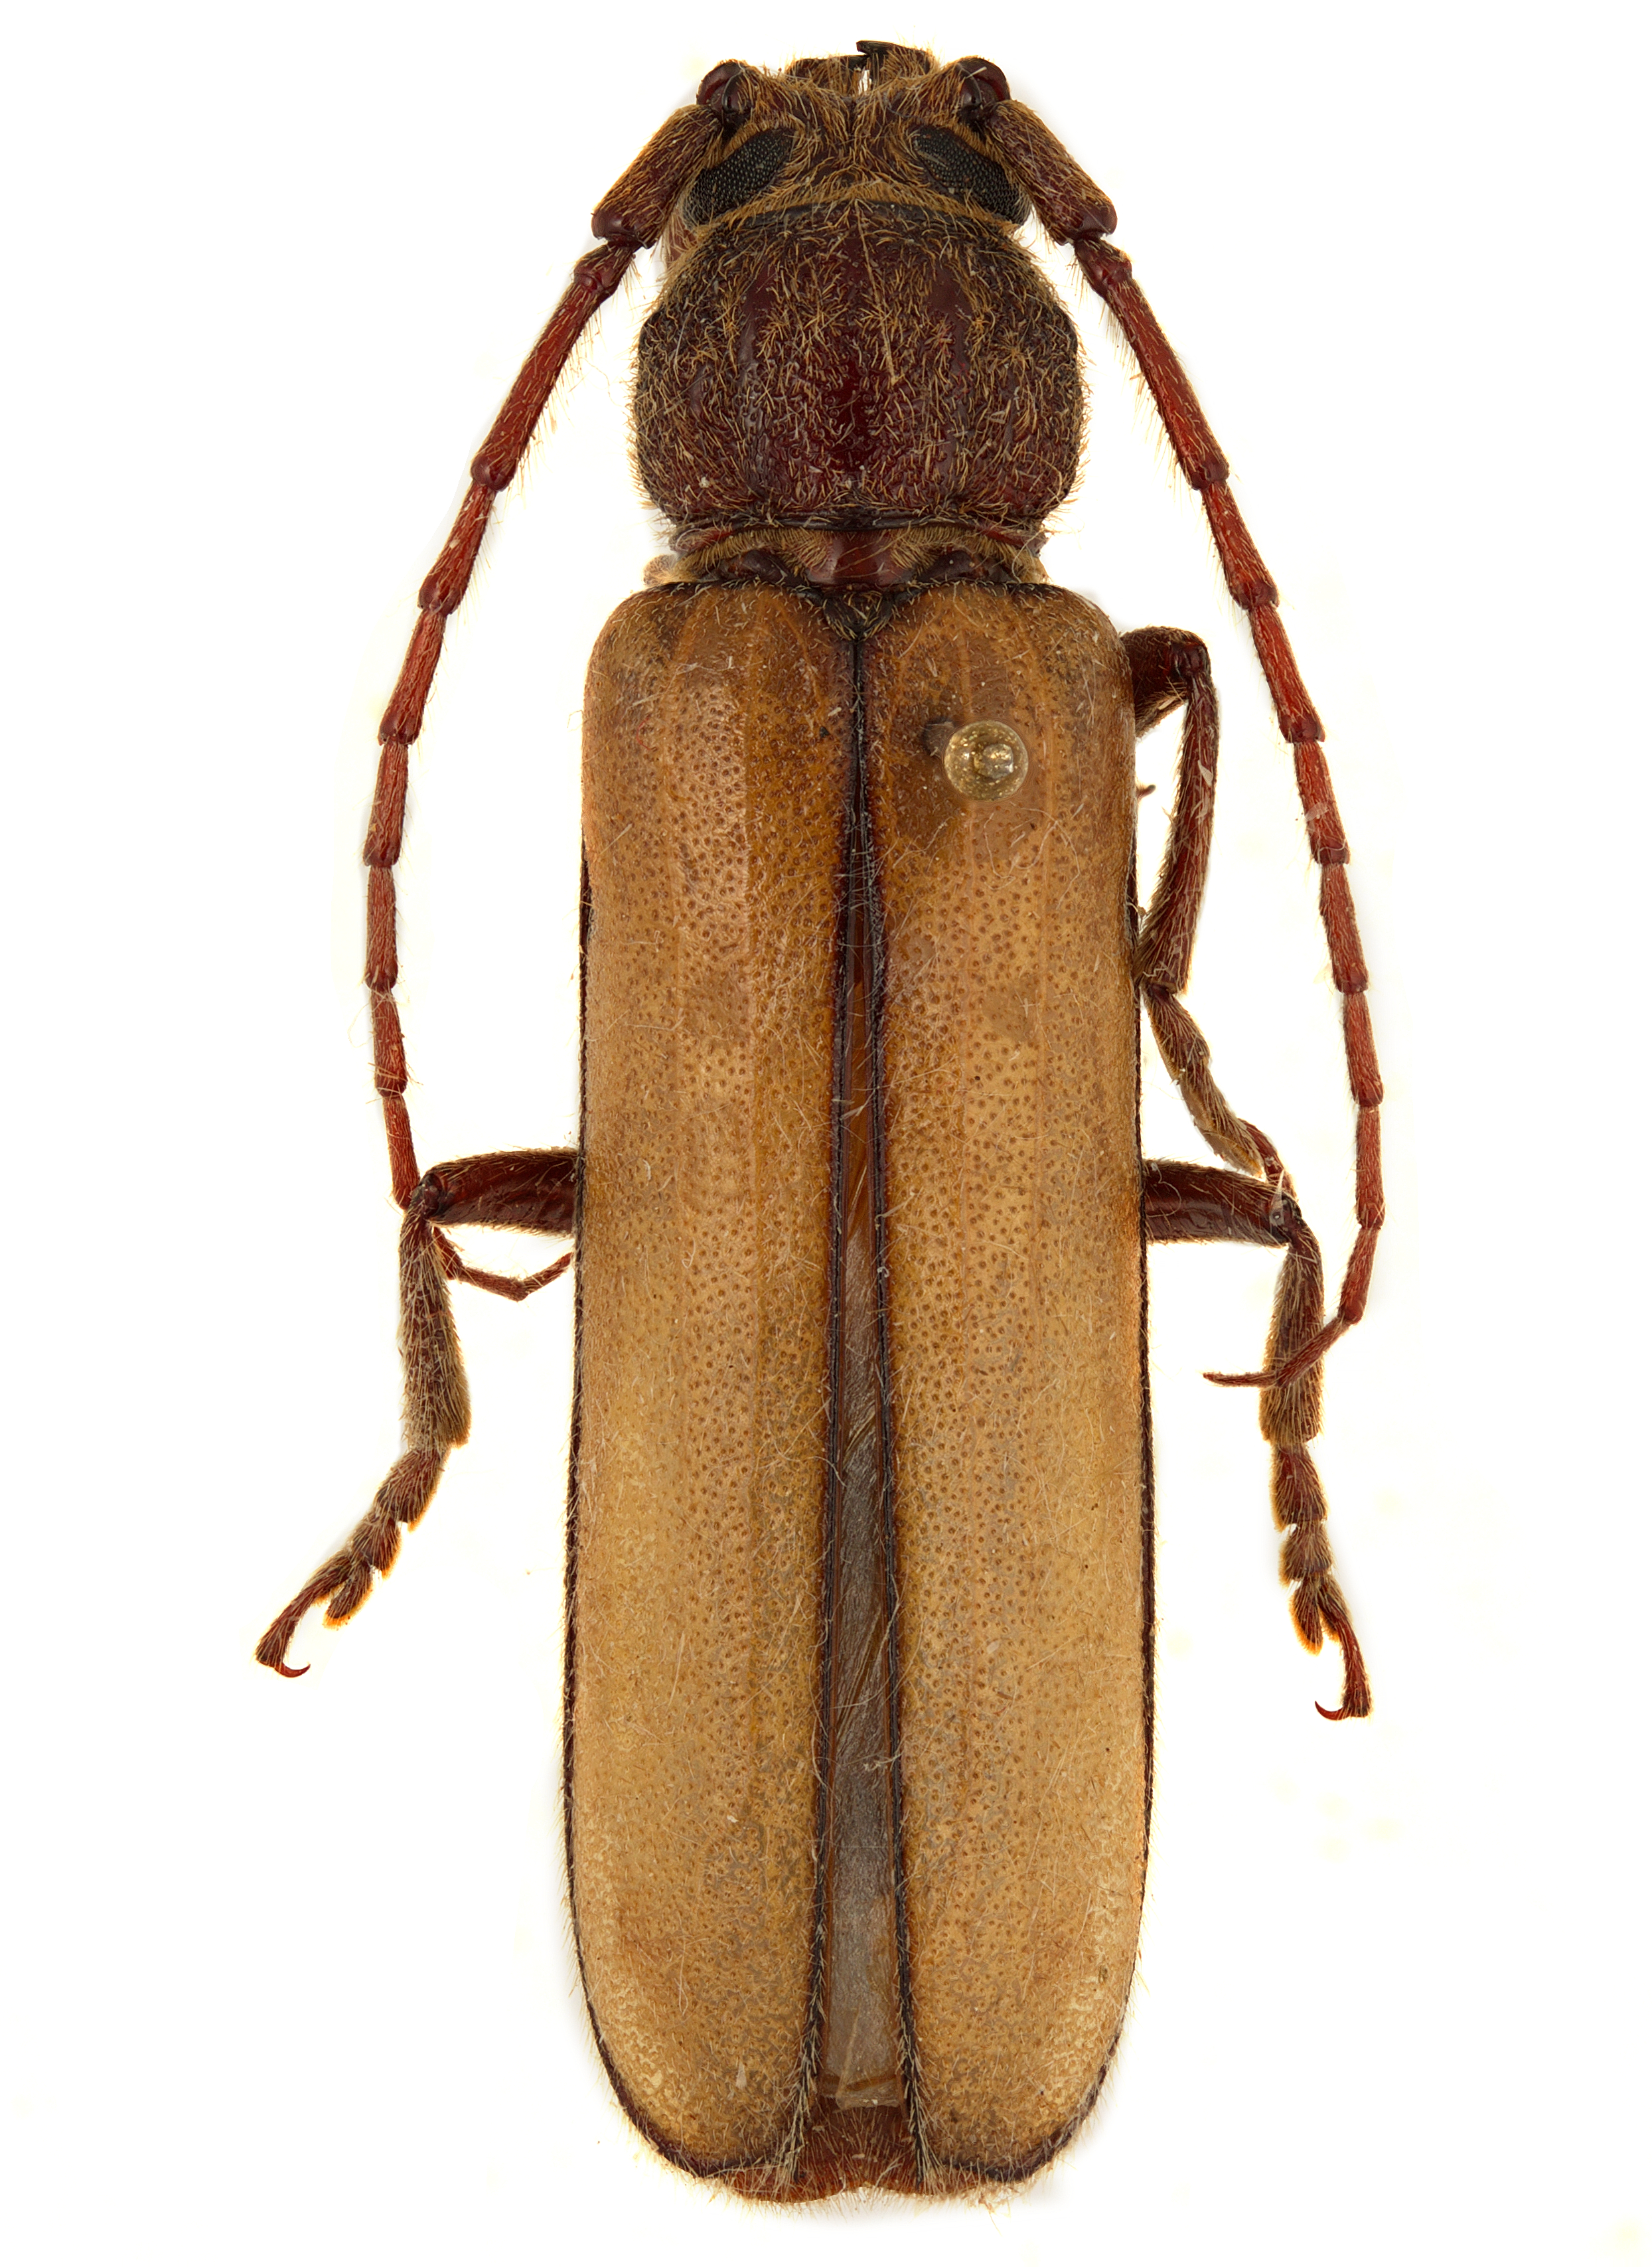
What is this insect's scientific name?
Diploschema rotundicolle
